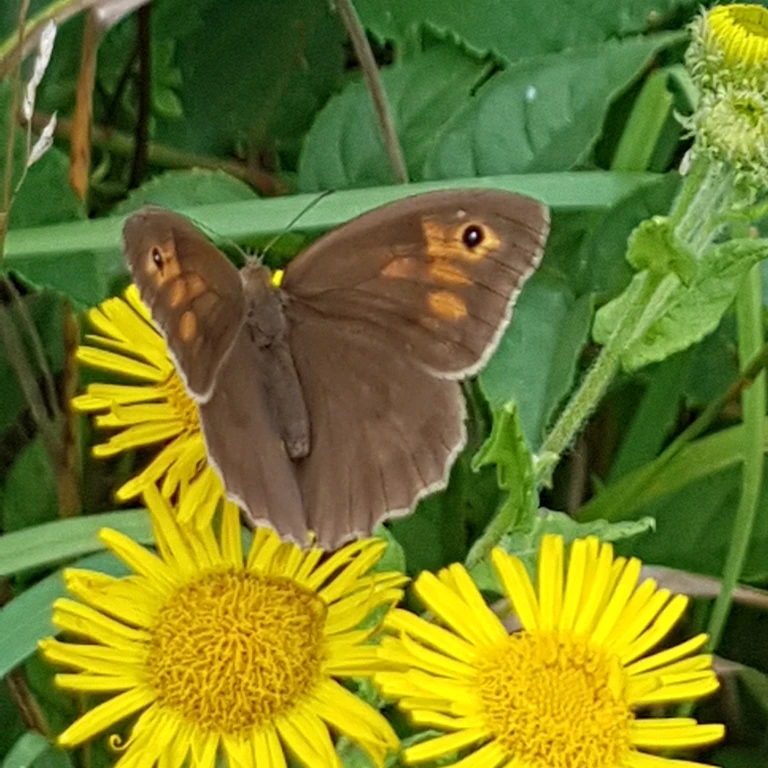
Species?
Maniola jurtina
